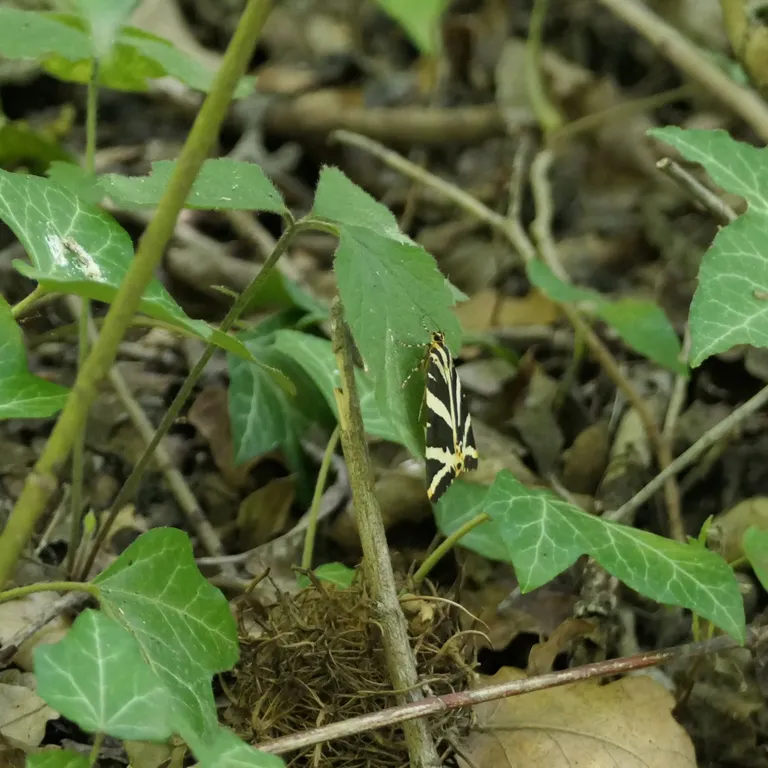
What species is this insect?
Euplagia quadripunctaria
